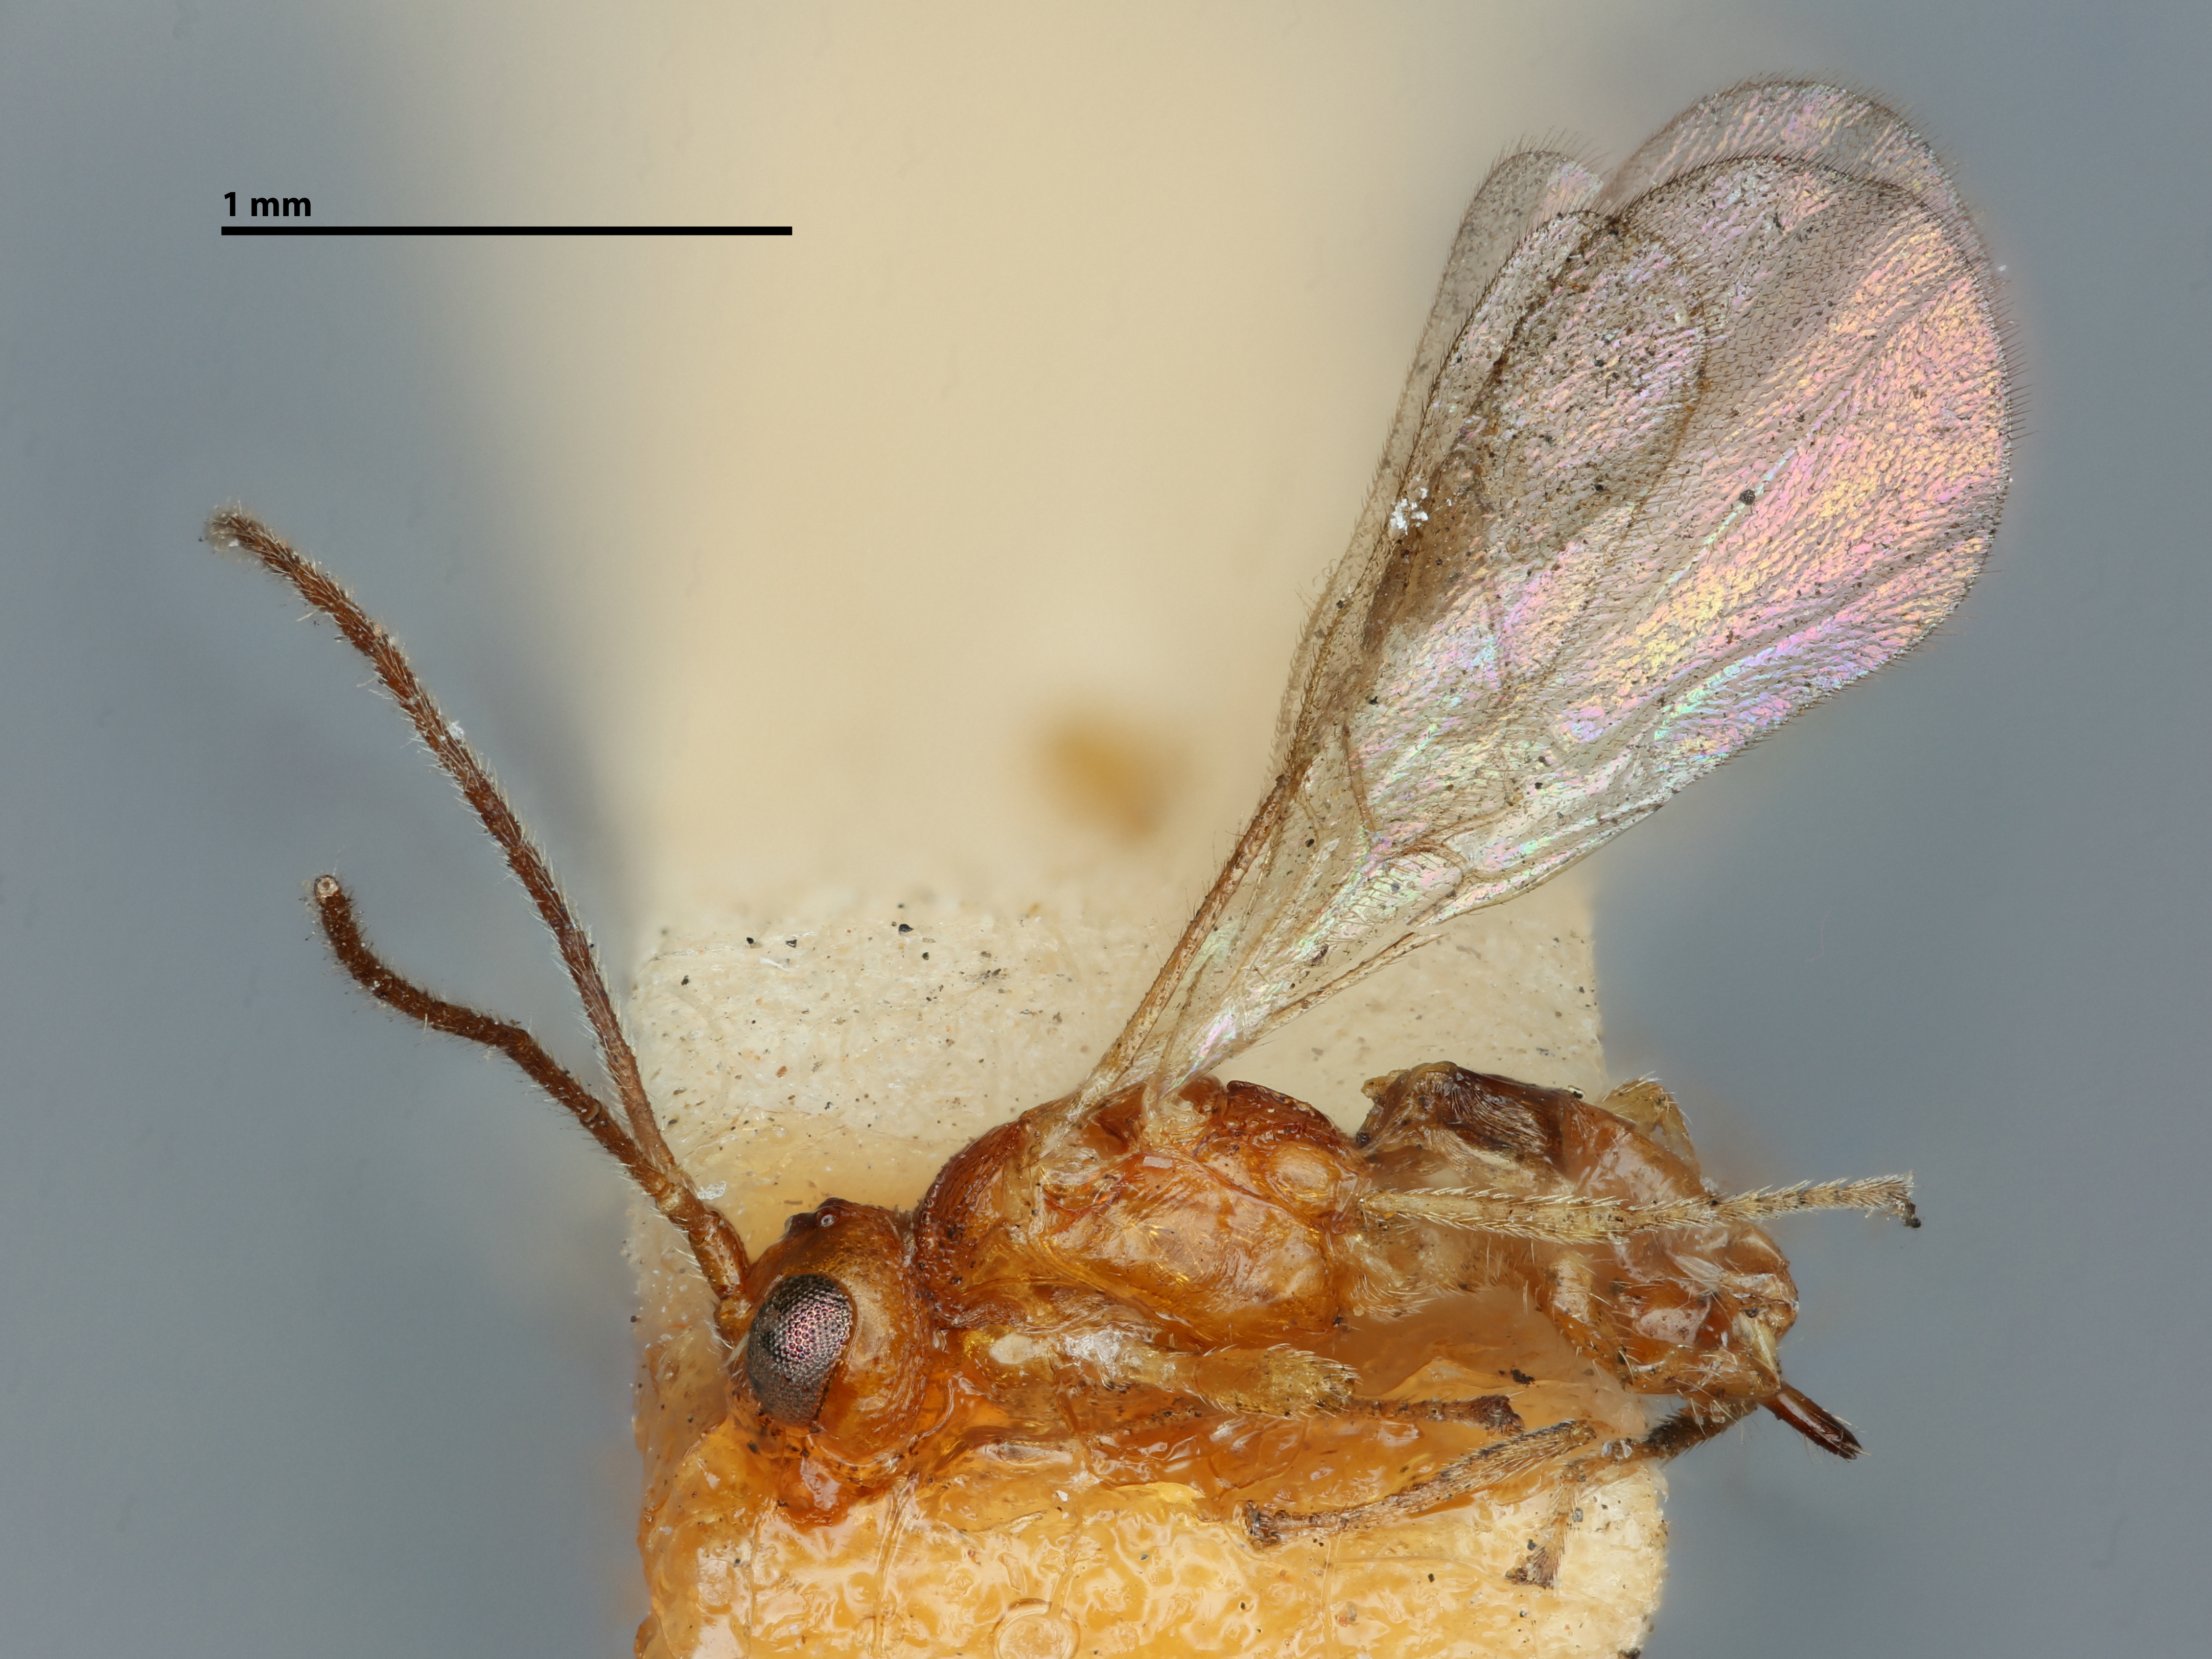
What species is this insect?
Mirax pallida
